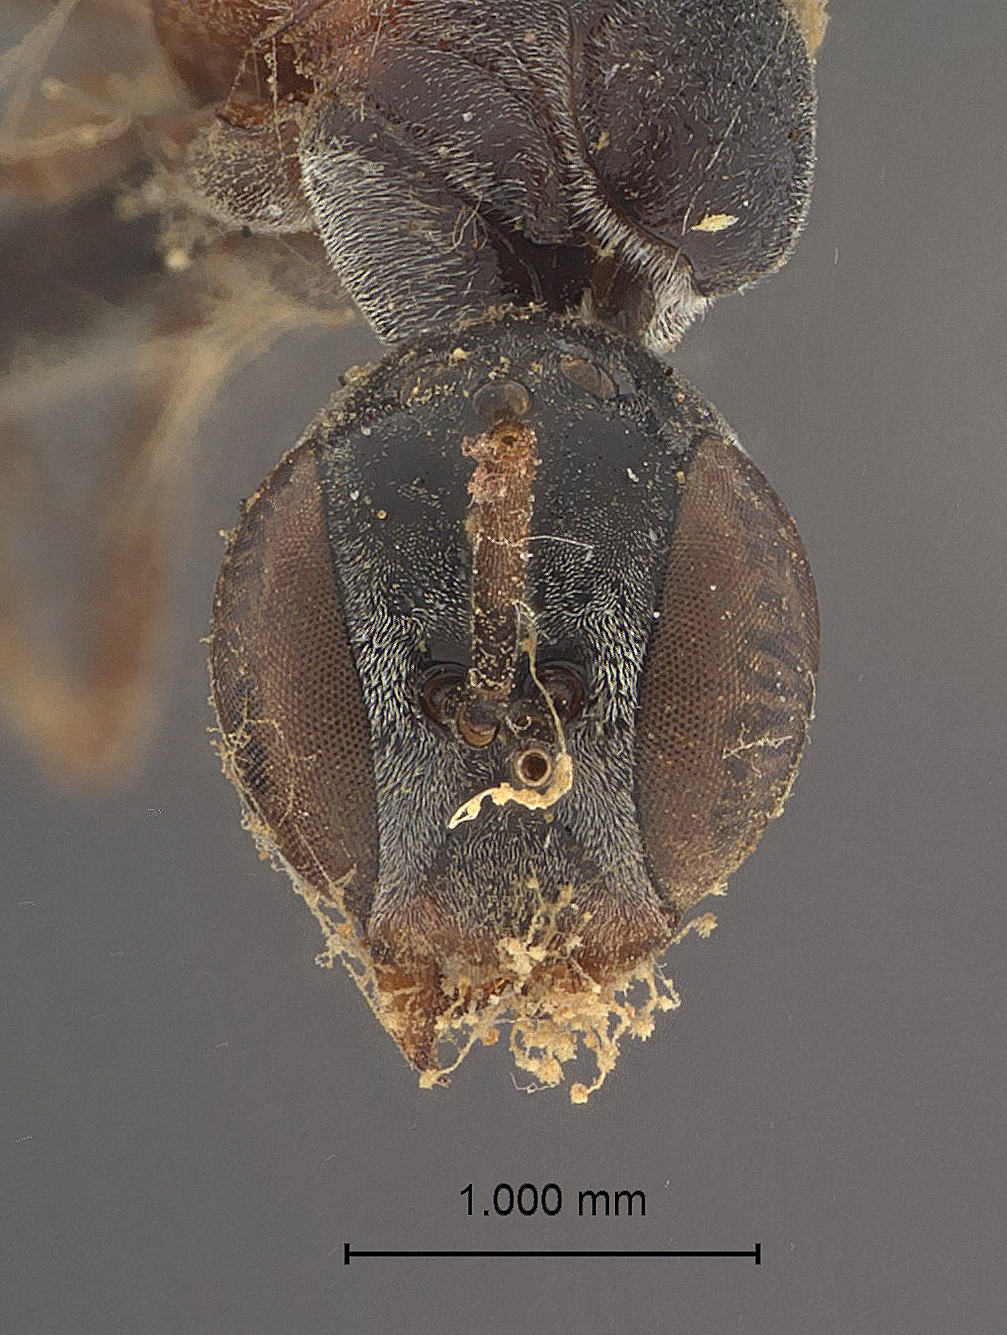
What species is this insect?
Gasteruption mediale
